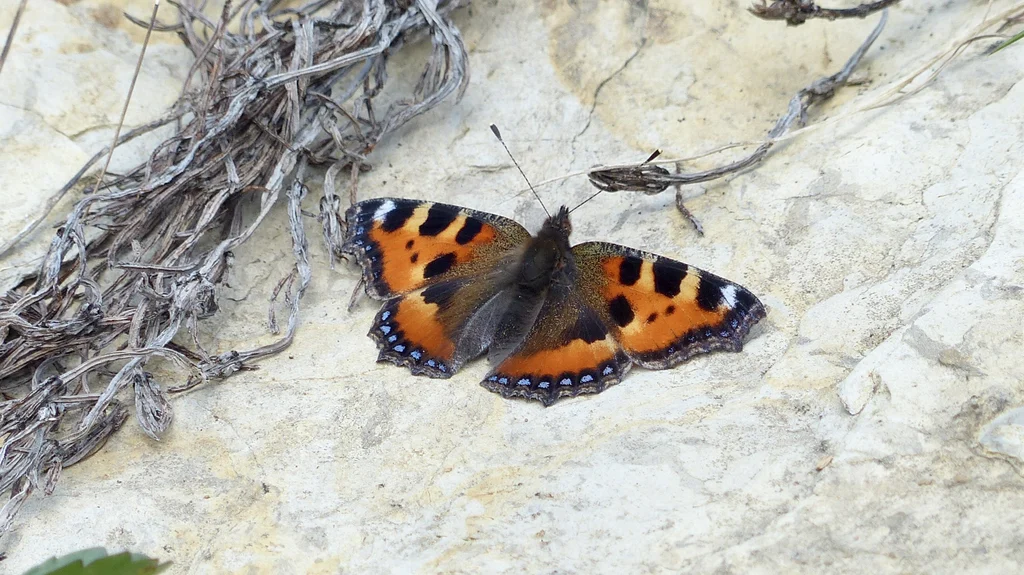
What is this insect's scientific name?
Aglais urticae
